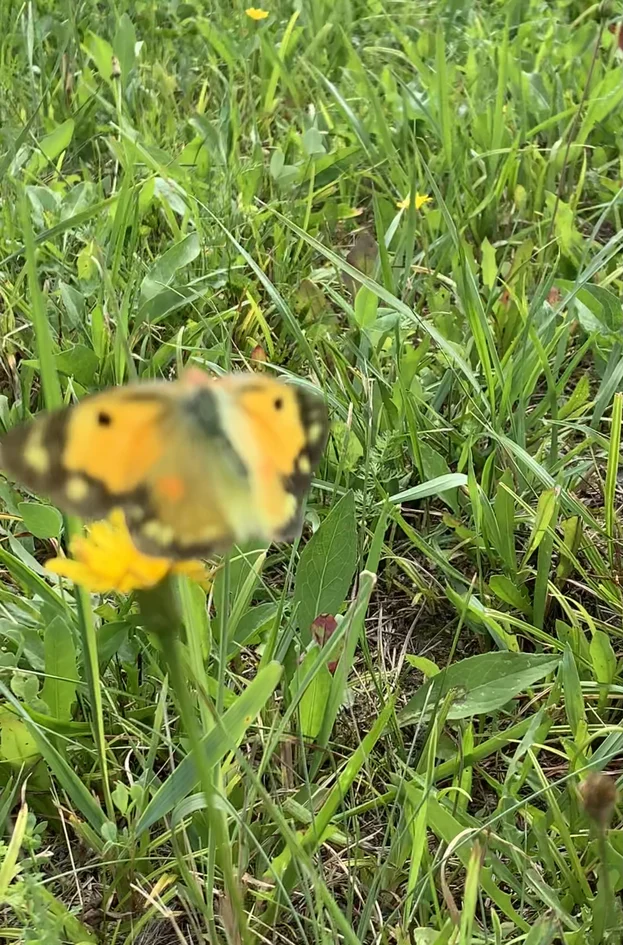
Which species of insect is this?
Colias croceus
